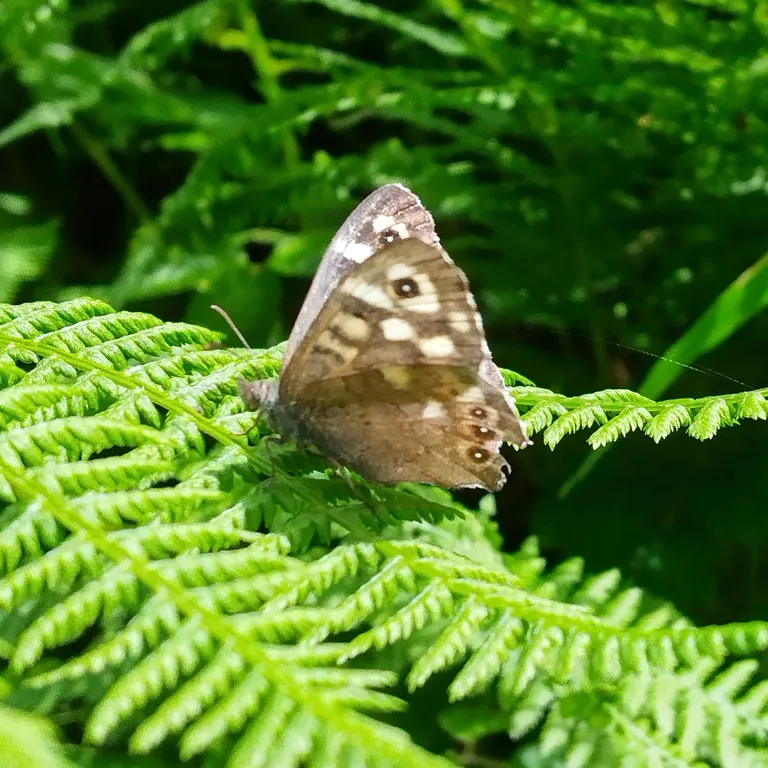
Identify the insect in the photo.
Pararge aegeria
